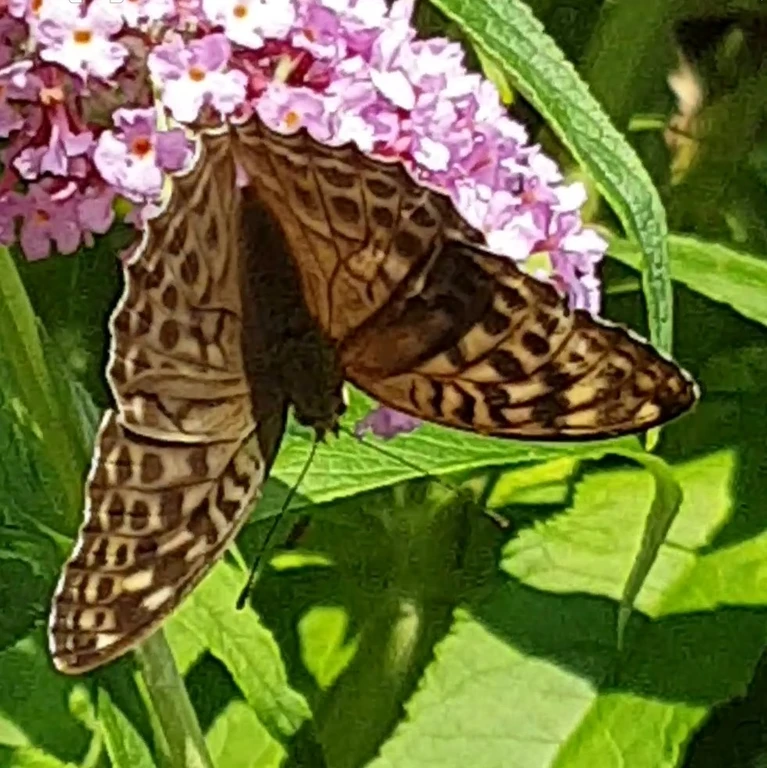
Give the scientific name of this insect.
Argynnis paphia
